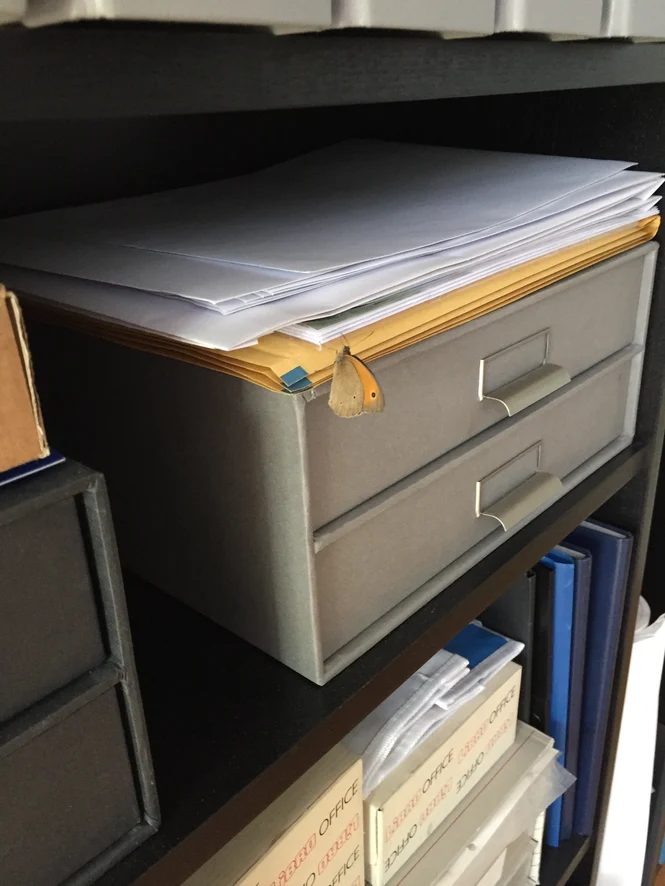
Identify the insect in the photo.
Maniola jurtina
